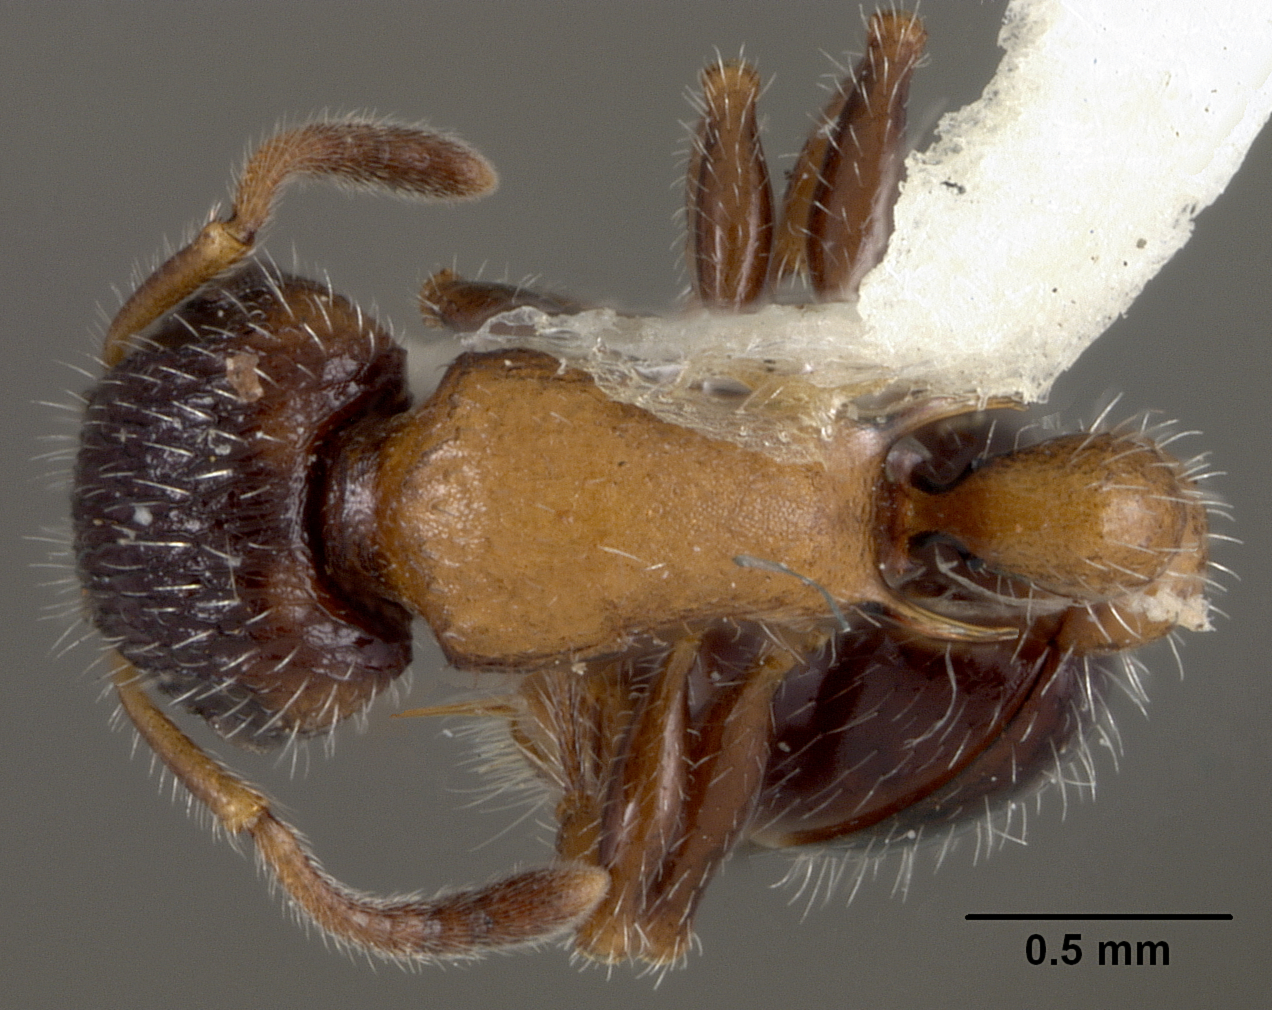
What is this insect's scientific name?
Romblonella townesi
